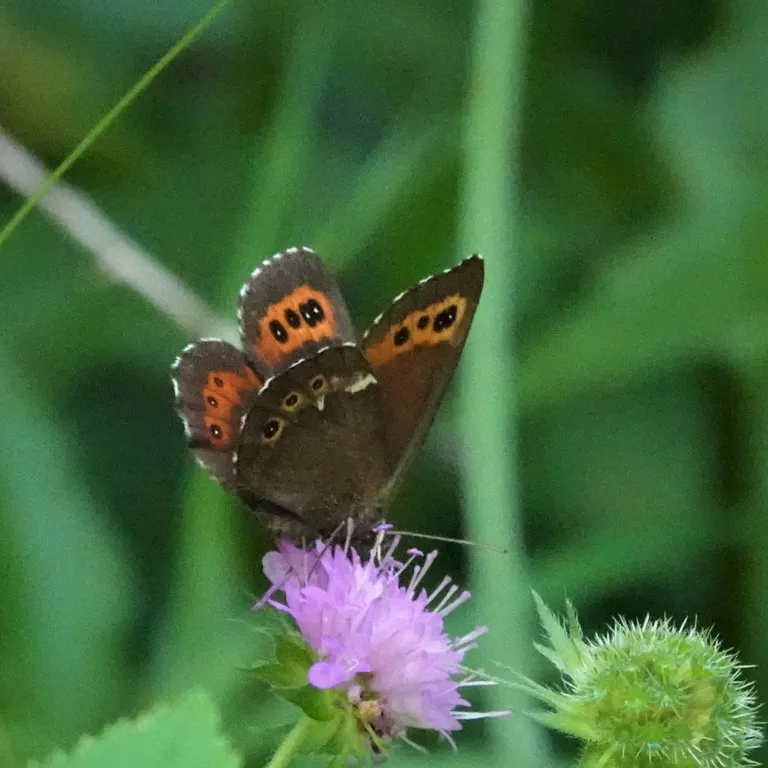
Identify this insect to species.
Erebia ligea
